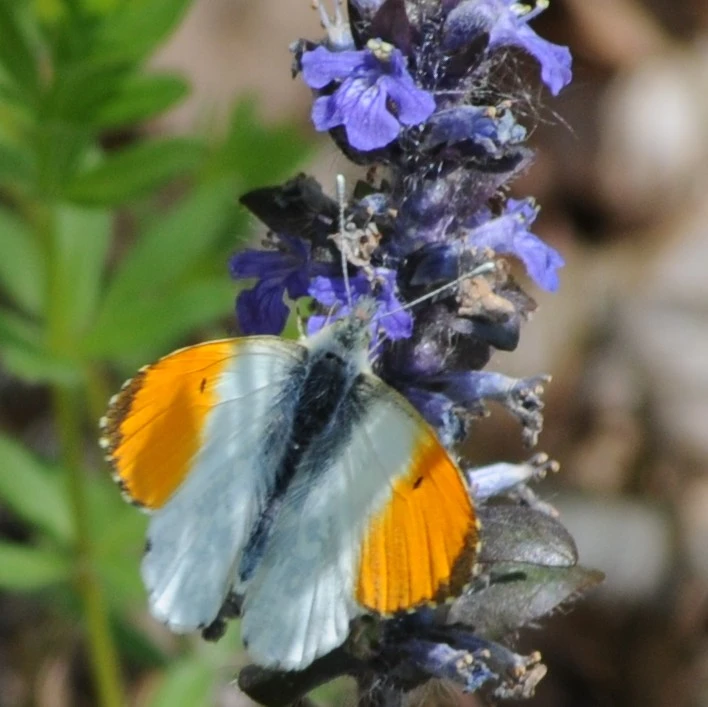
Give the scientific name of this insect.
Anthocharis cardamines
